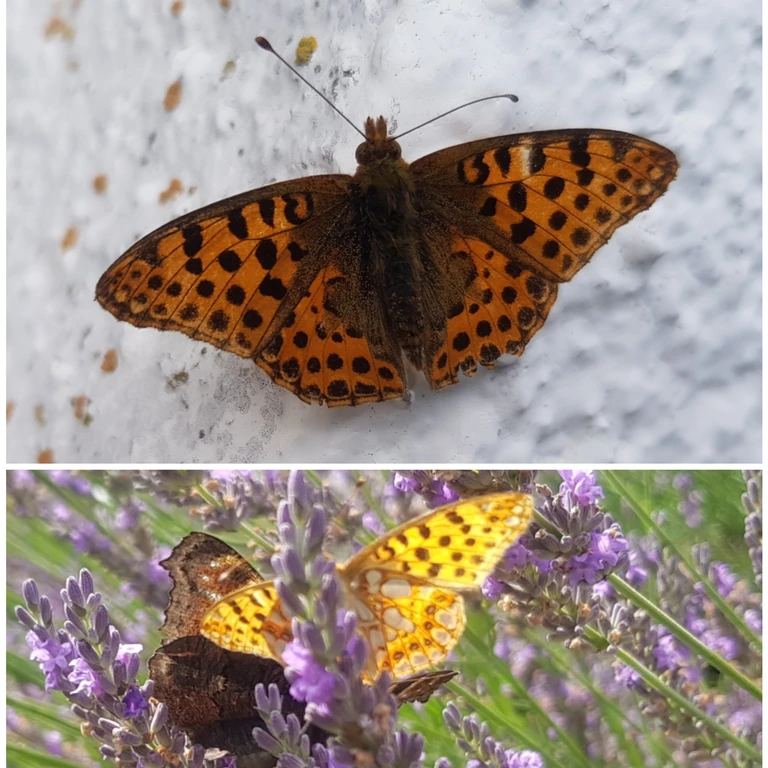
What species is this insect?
Issoria lathonia
